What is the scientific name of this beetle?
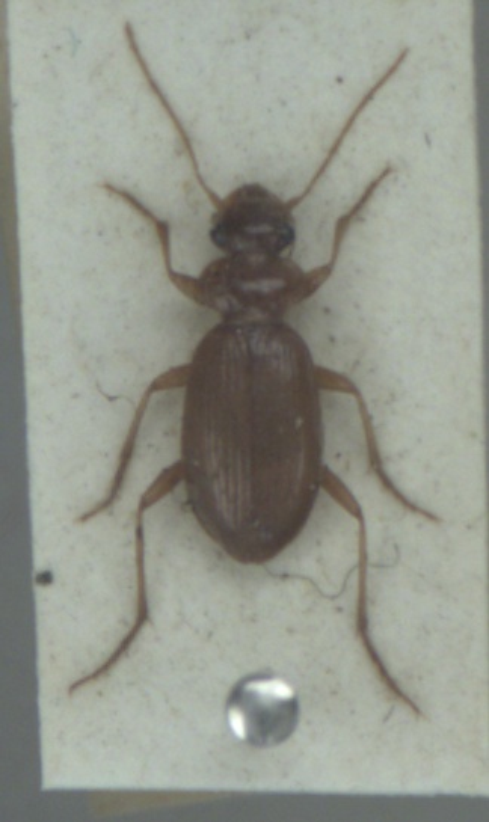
Leistus ferrugineus
